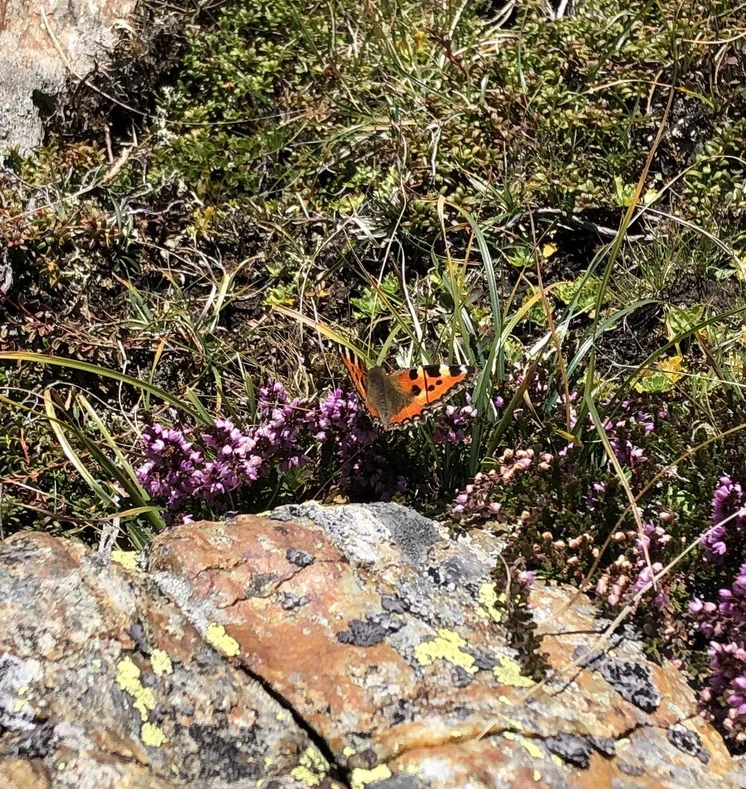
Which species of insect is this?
Aglais urticae
